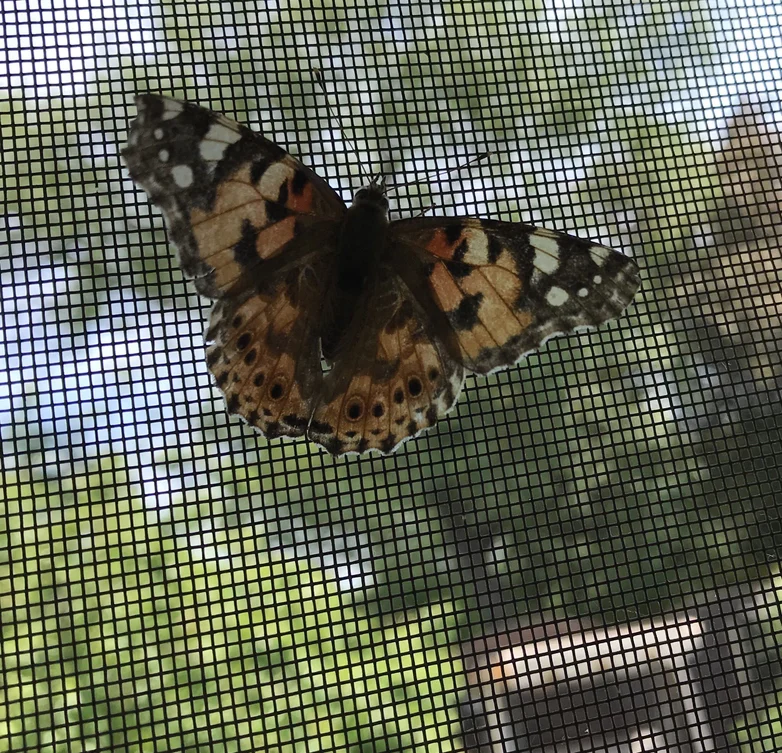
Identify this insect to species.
Vanessa cardui
